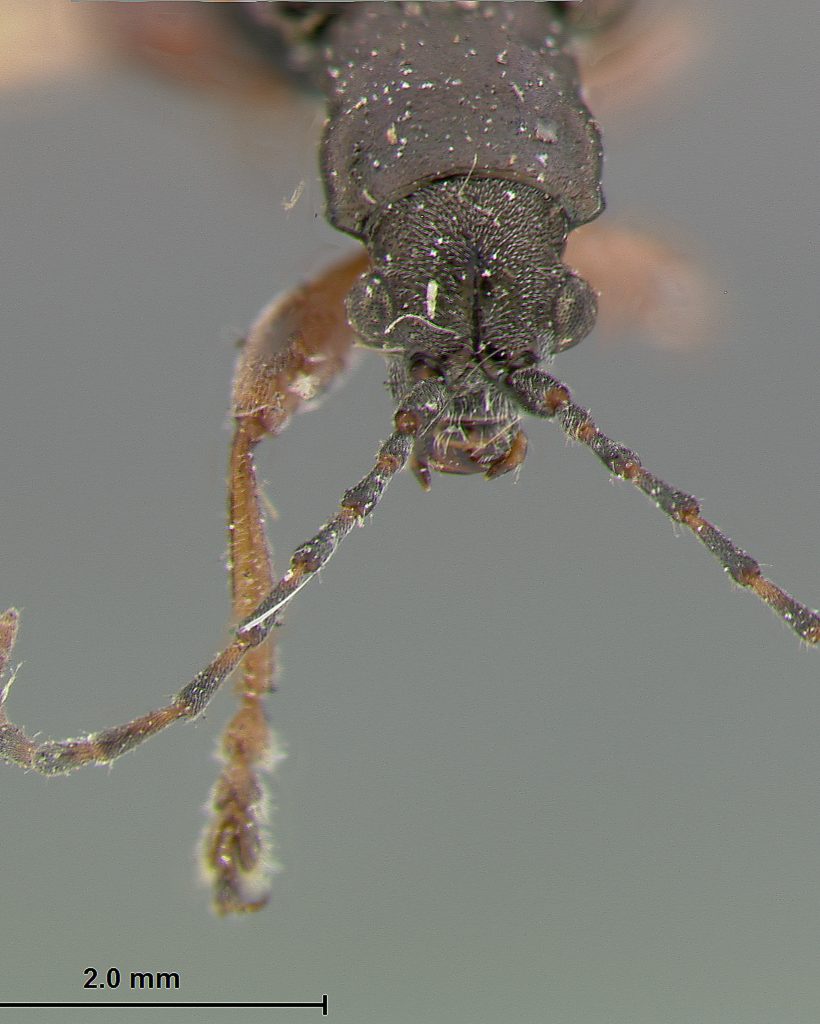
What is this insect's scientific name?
Donacia serricauda (also Donacia germari)
